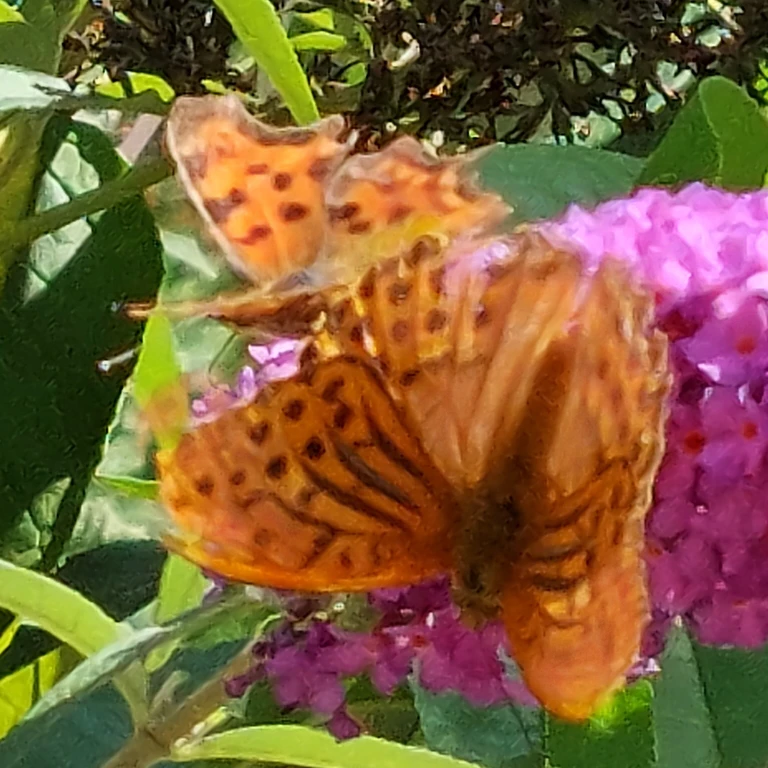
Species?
Polygonia c-album
